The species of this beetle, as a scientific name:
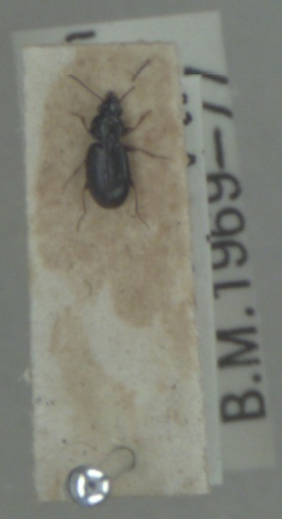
Bembidion obtusum
